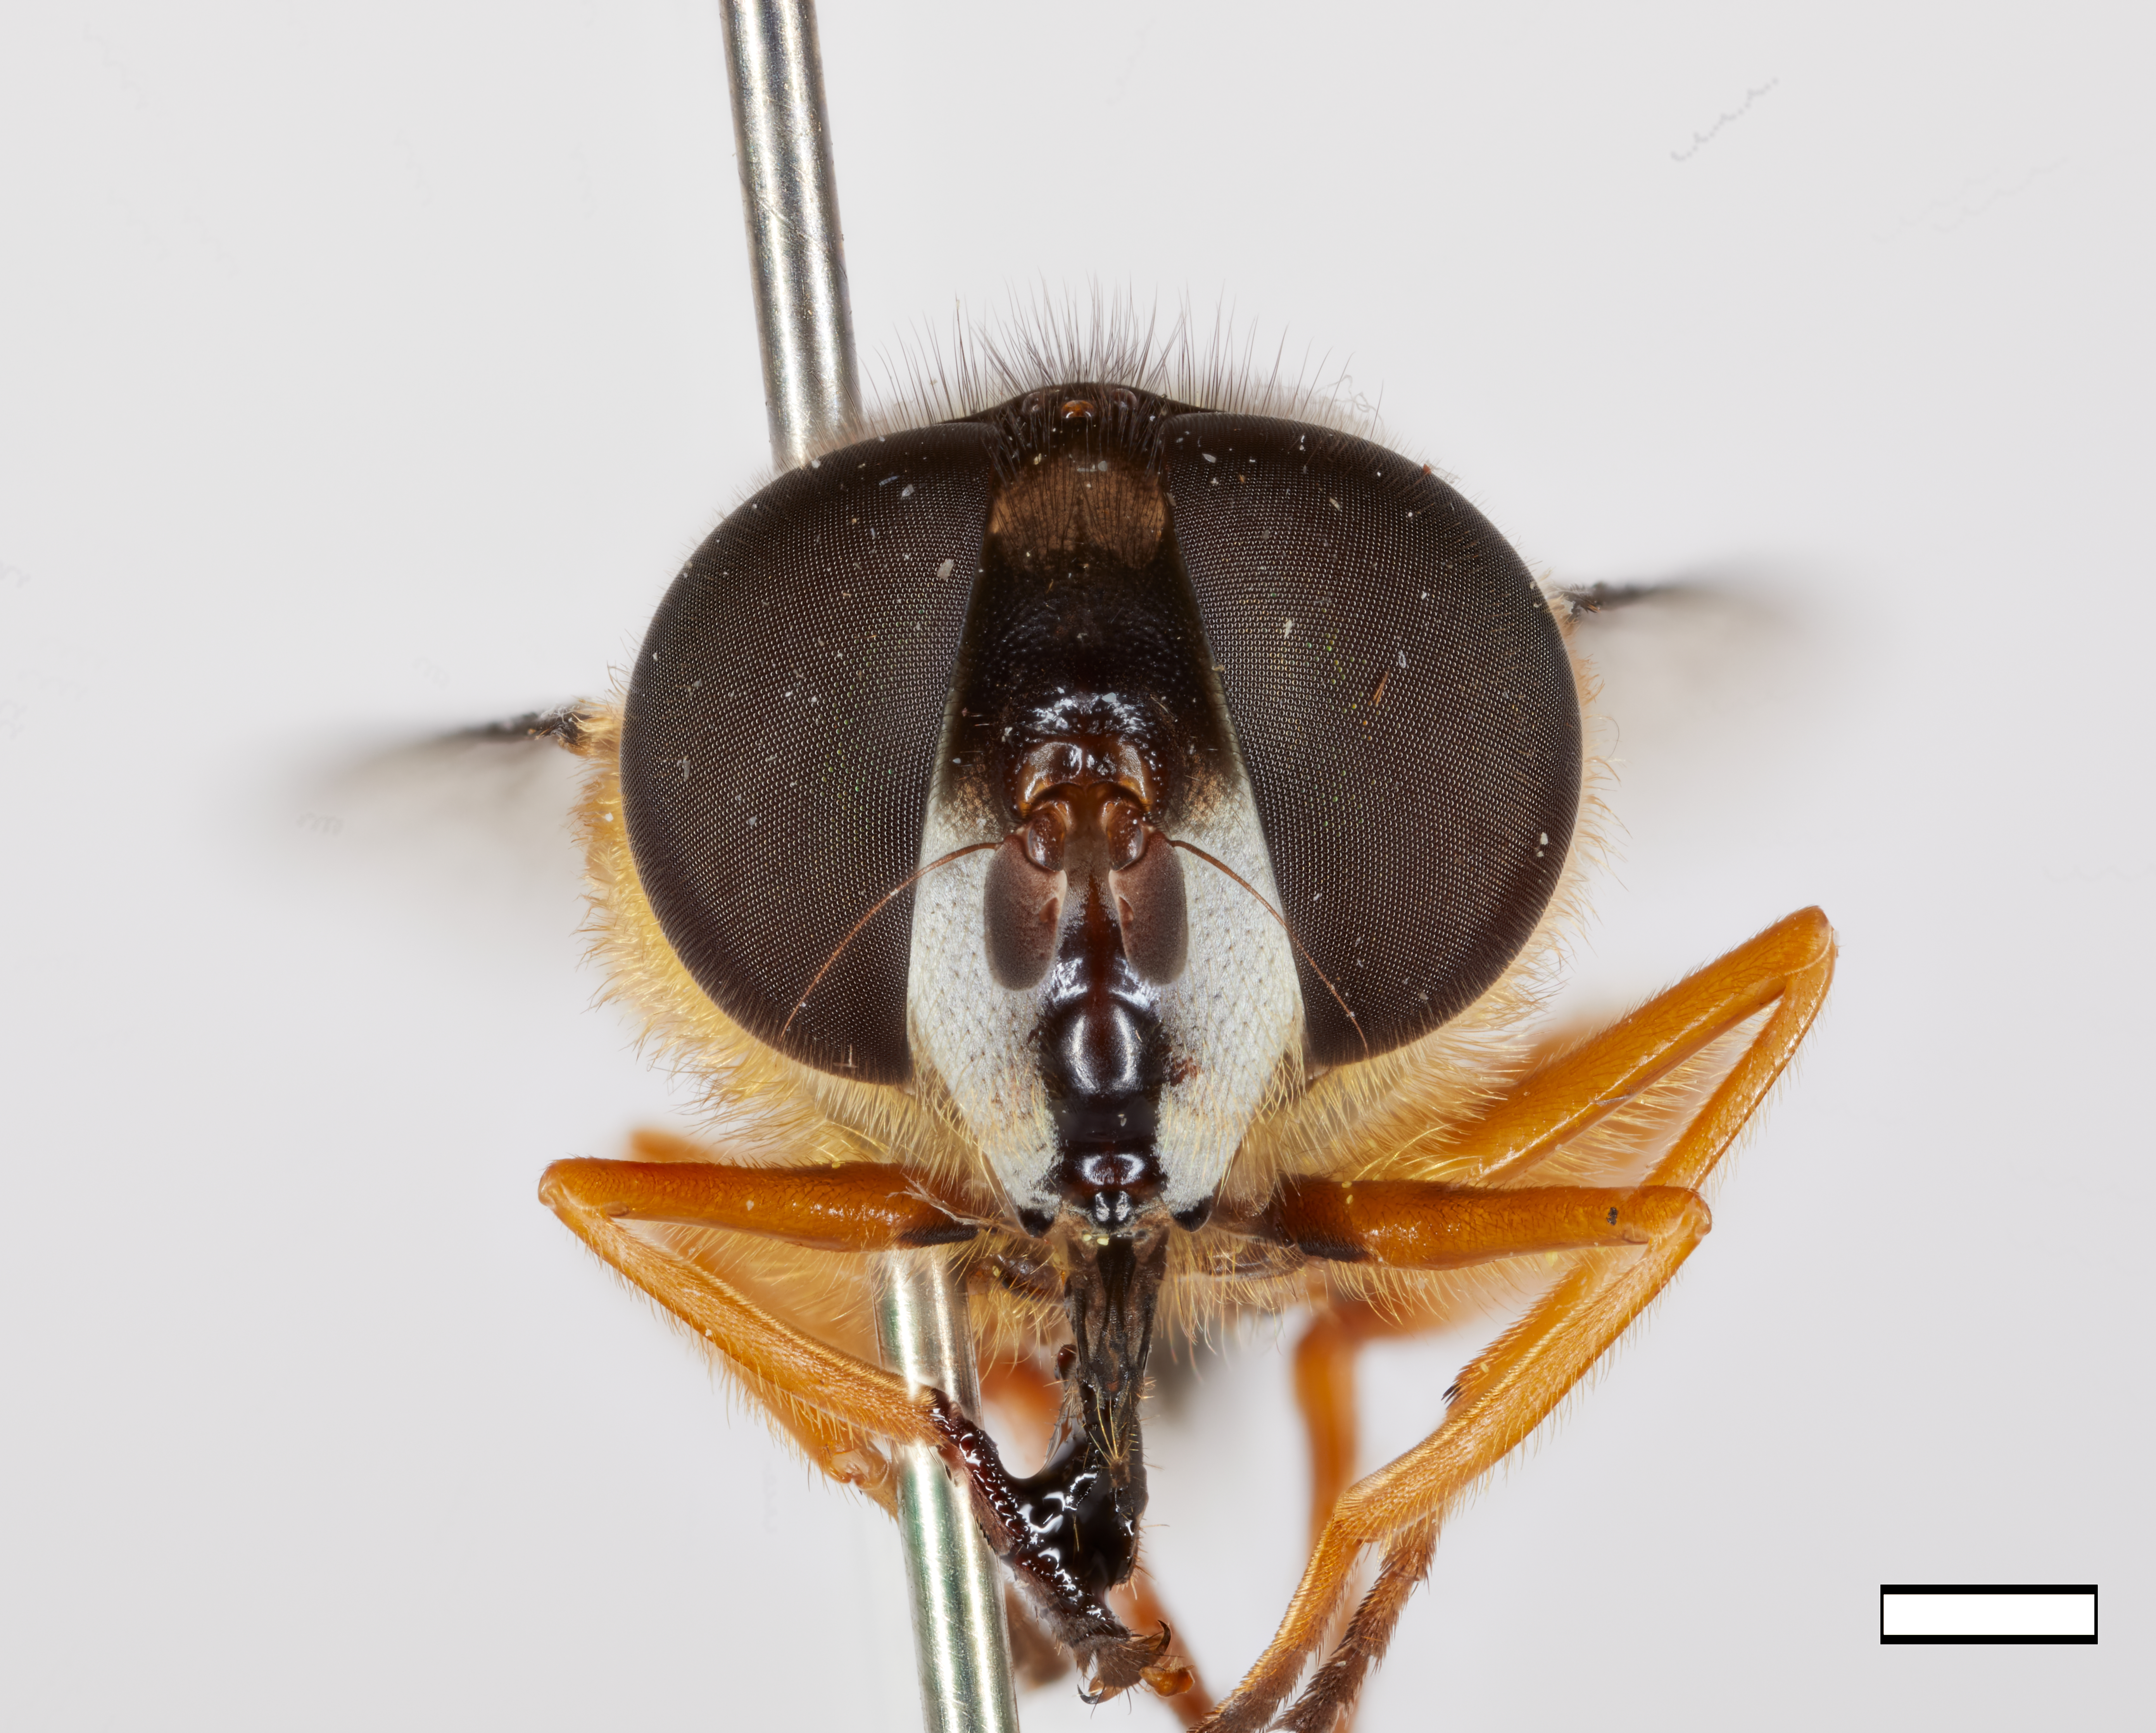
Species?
Palpada xanthosceles
